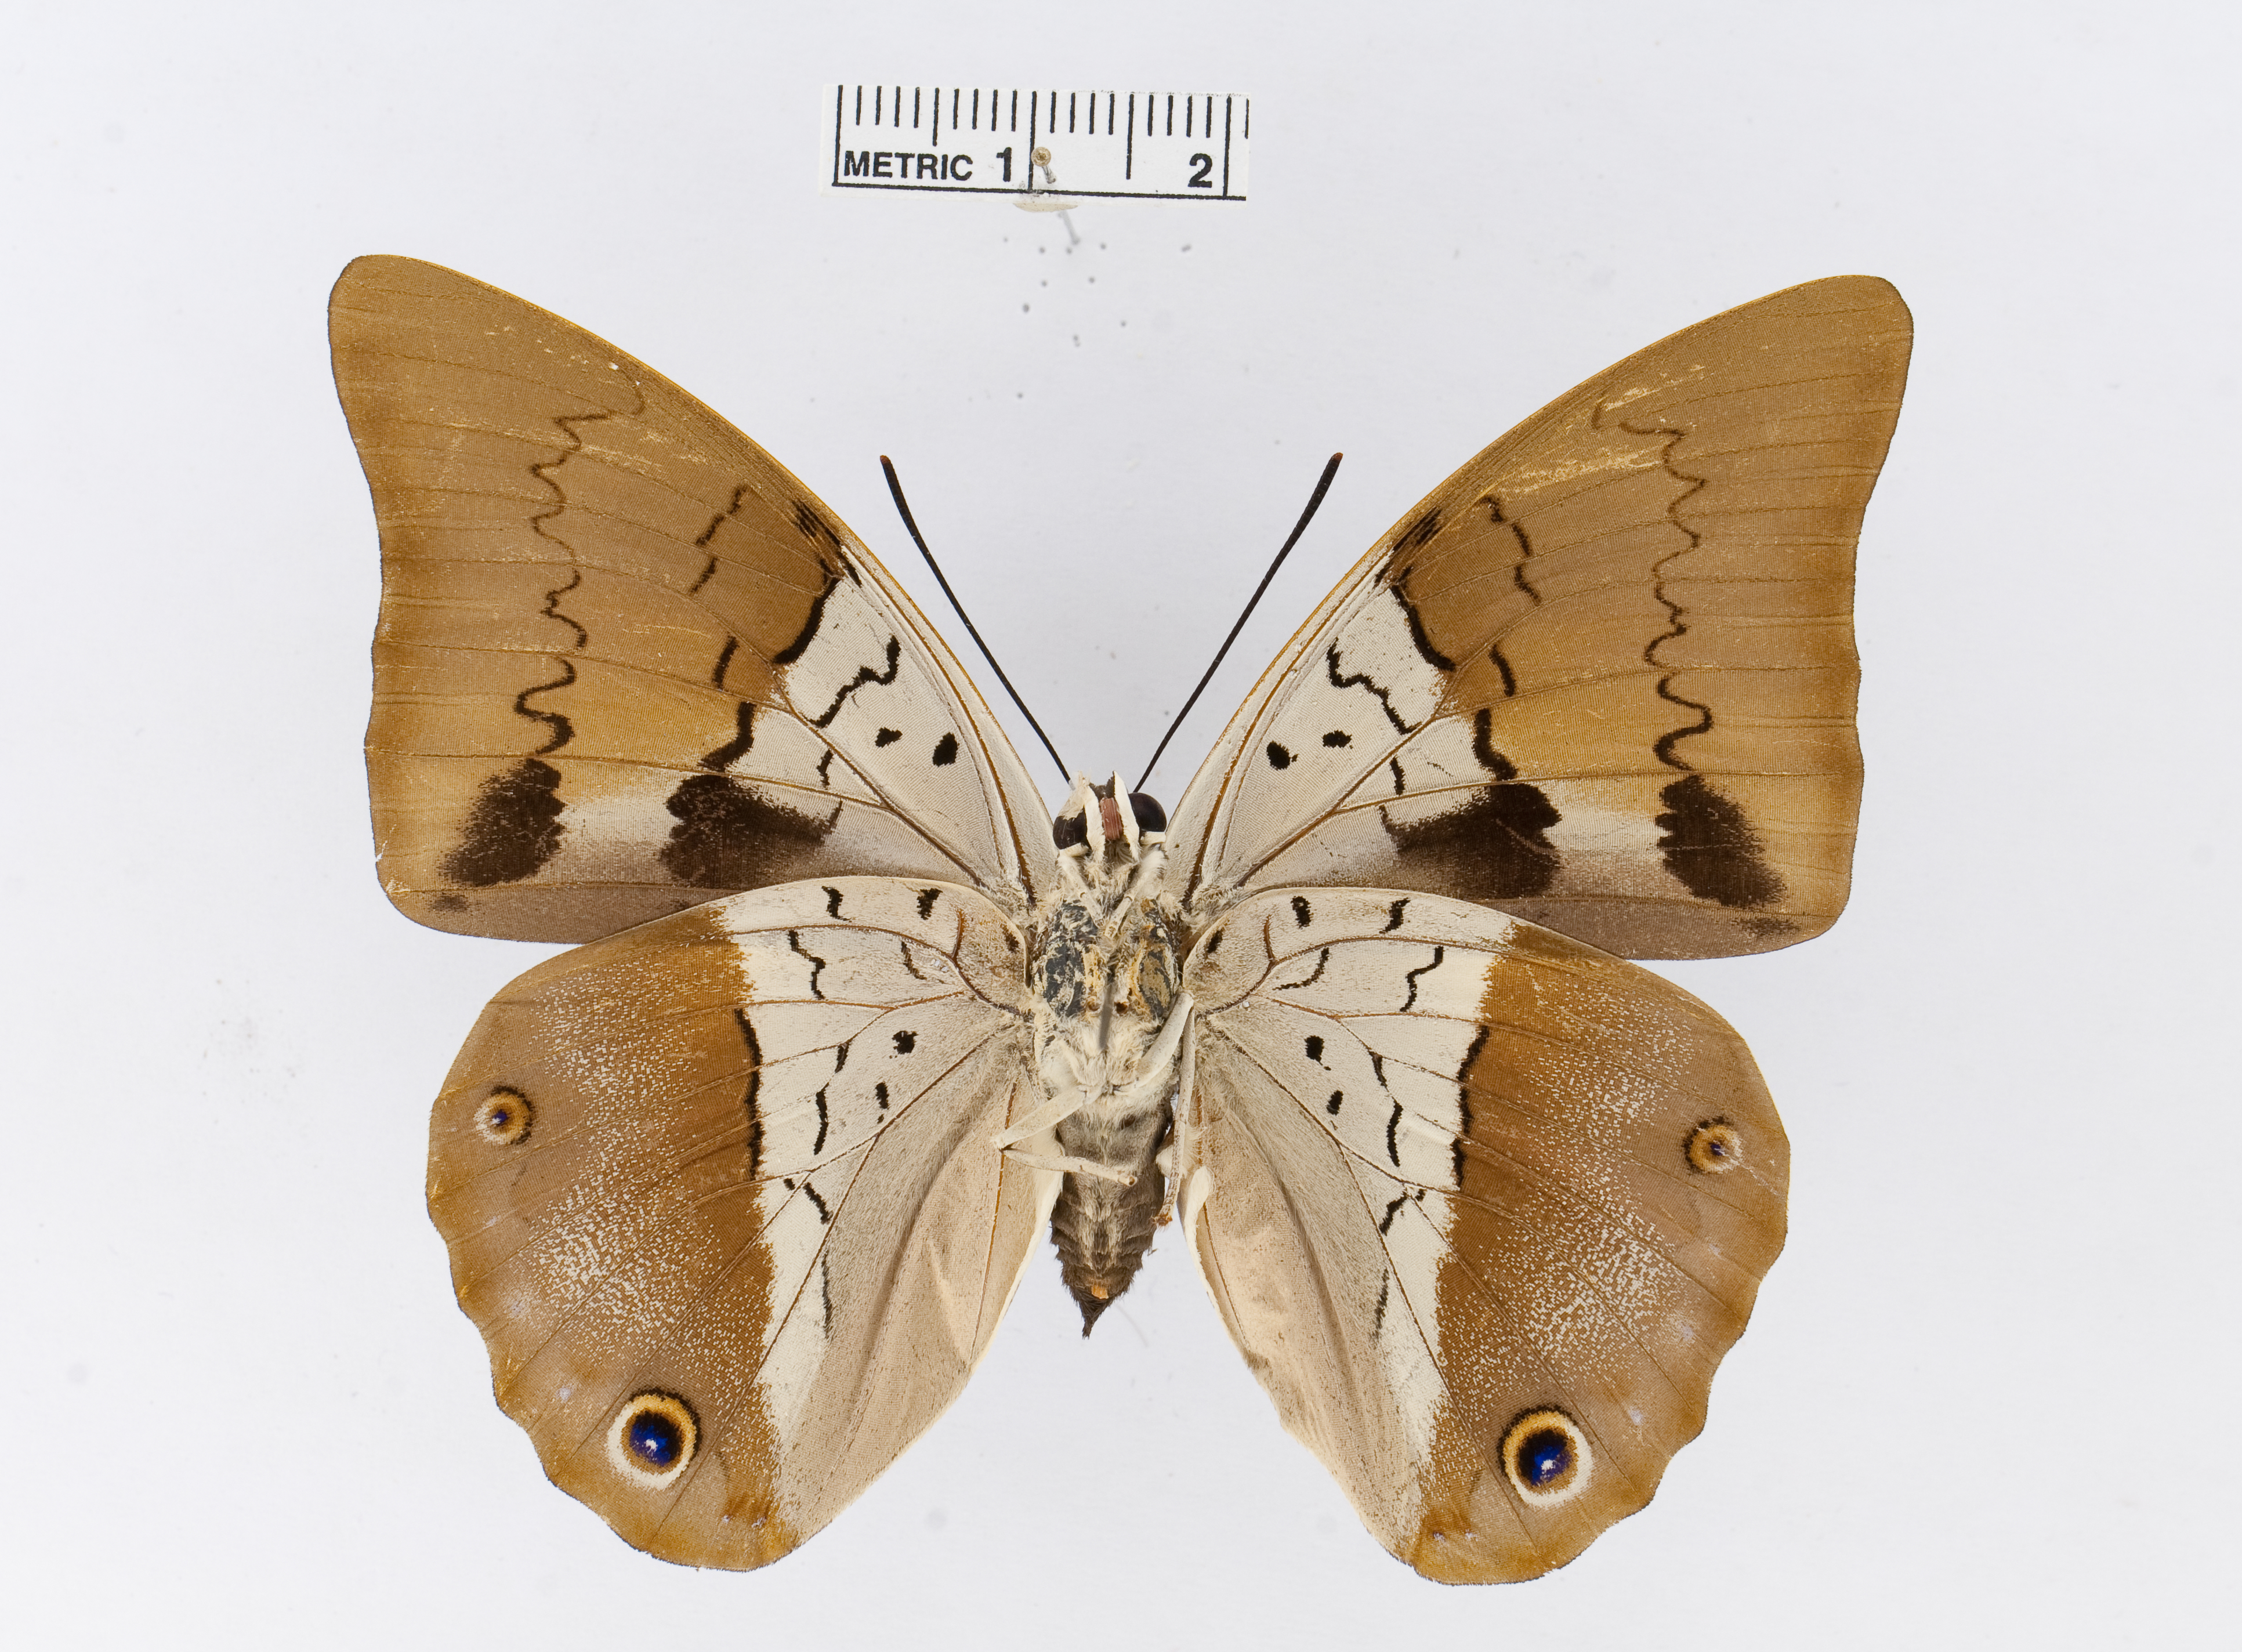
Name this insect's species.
Prepona dexamenus
